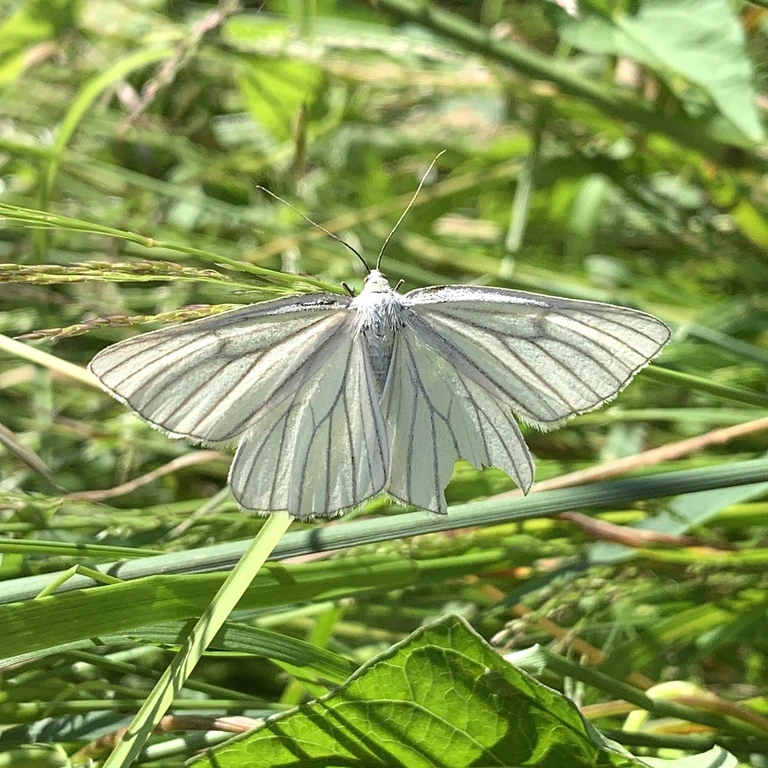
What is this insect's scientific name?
Siona lineata
